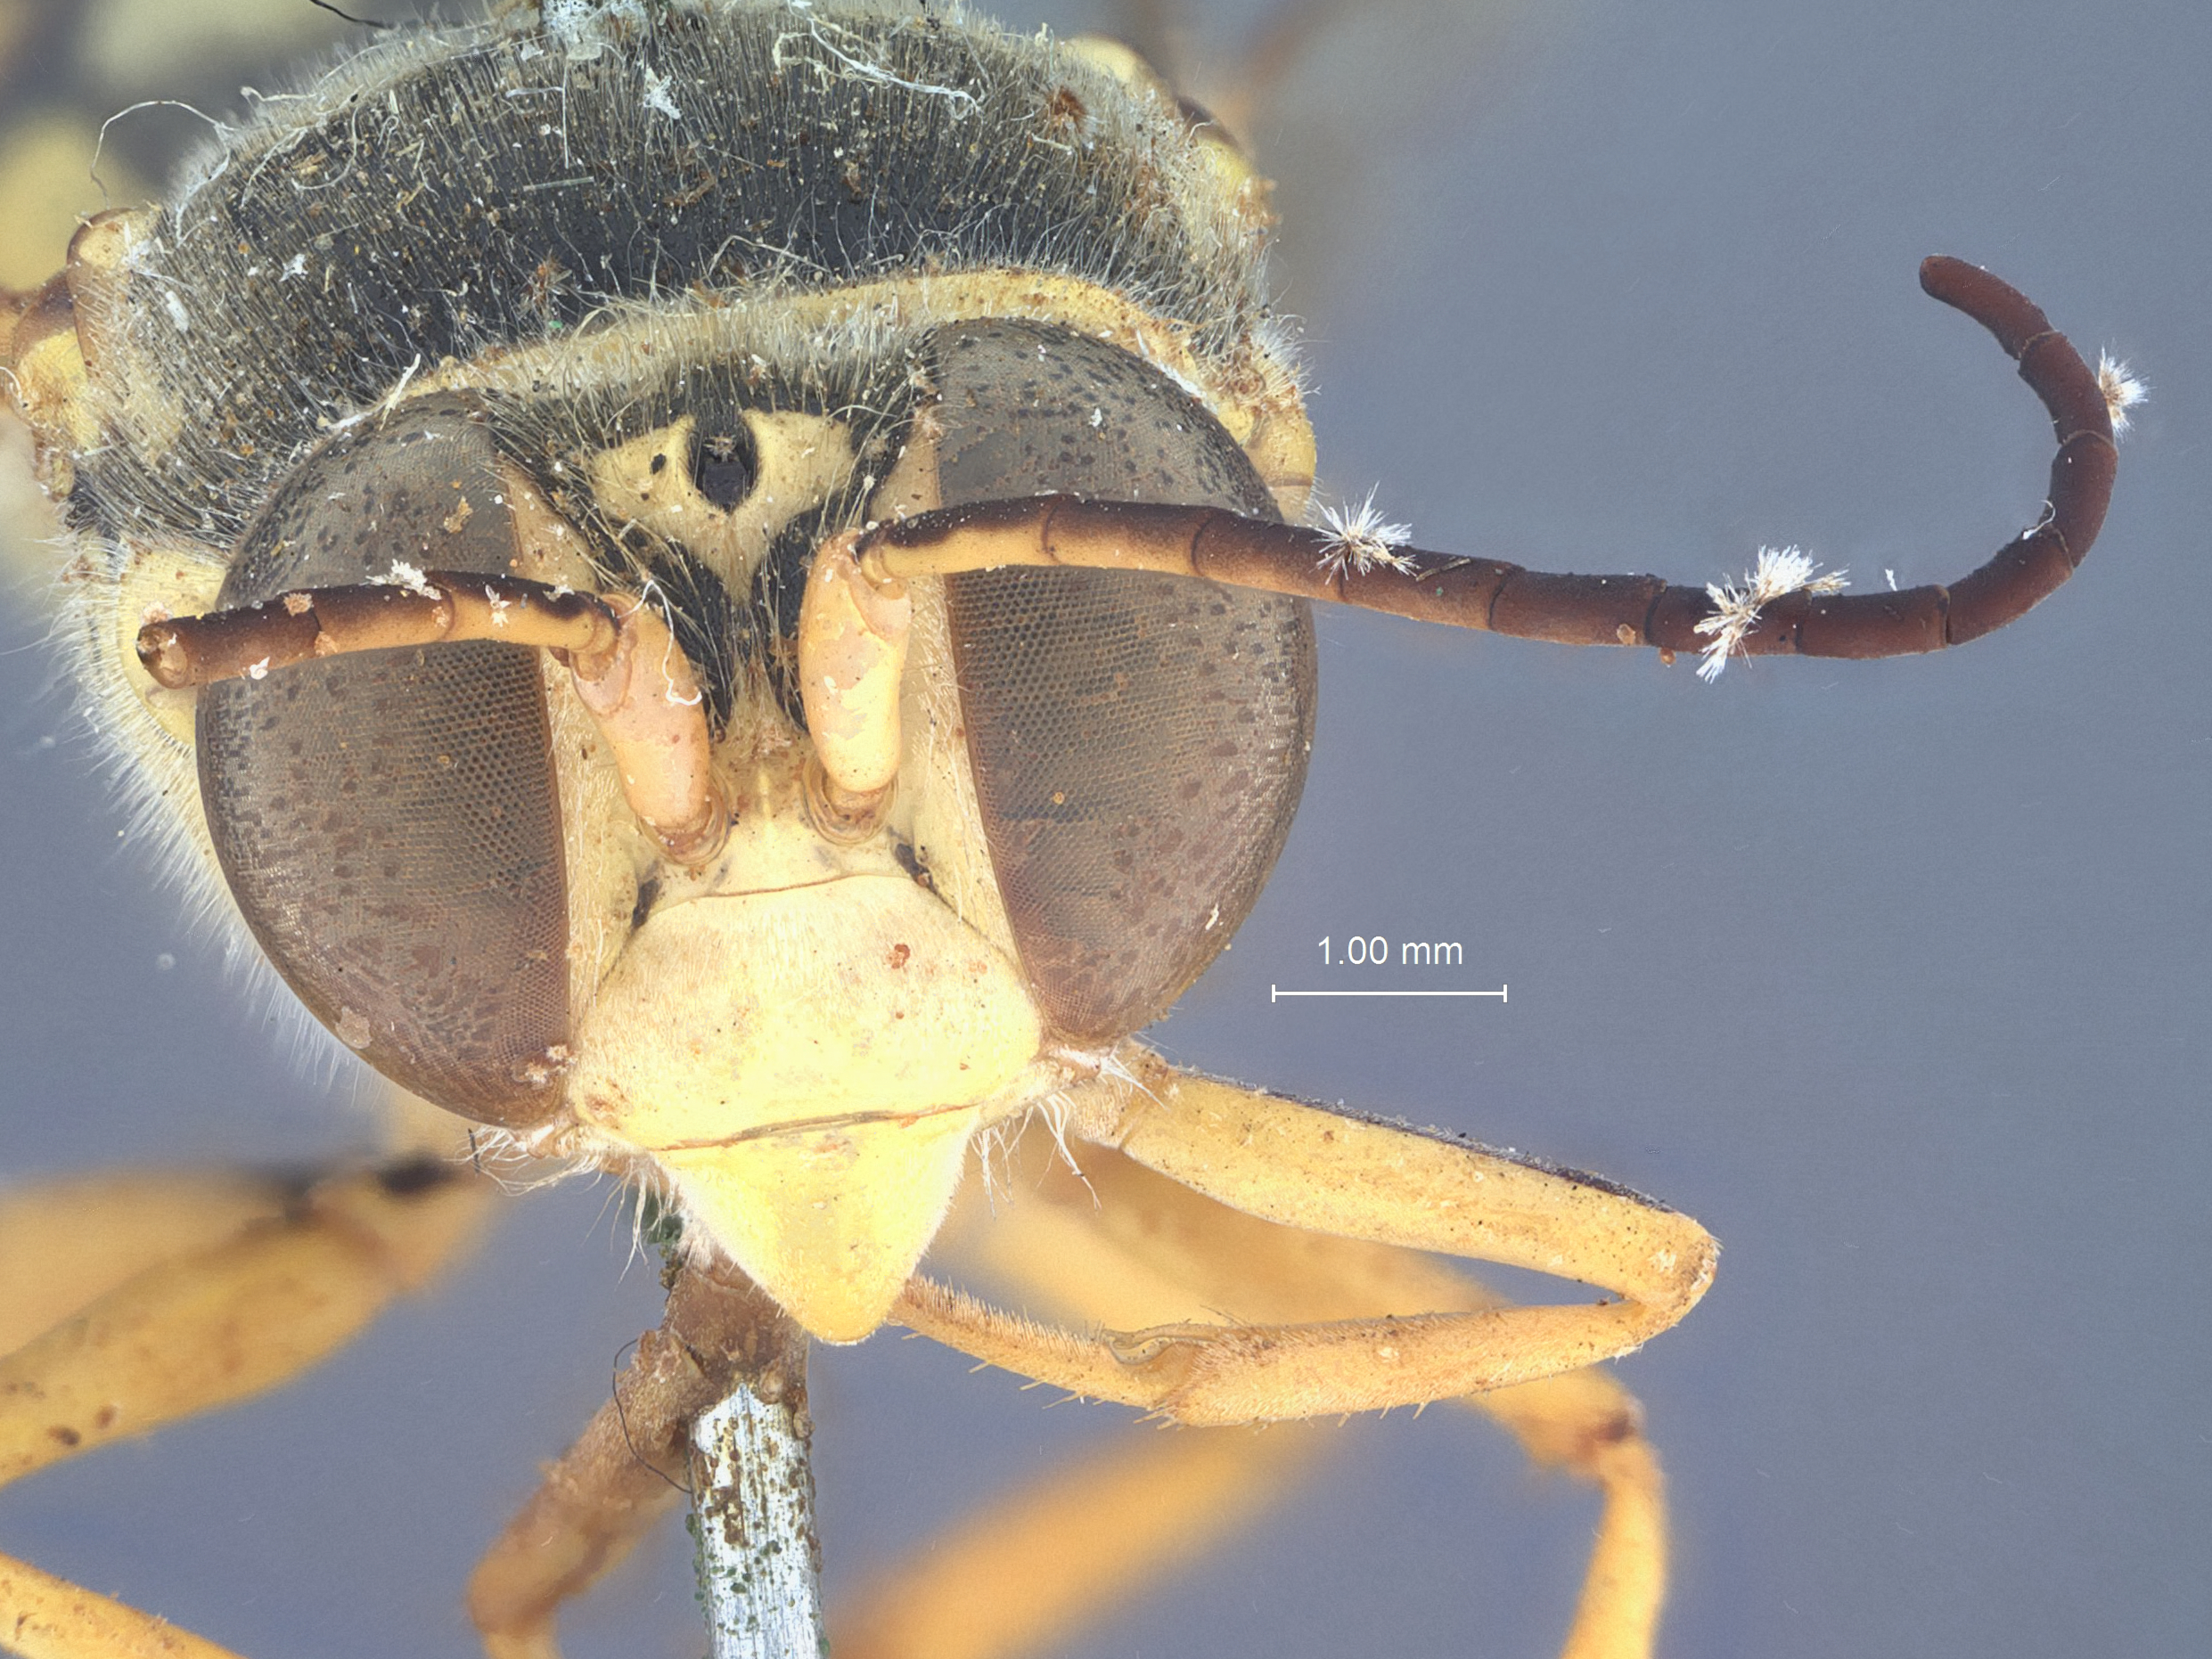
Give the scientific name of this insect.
Stictiella bituberculata
